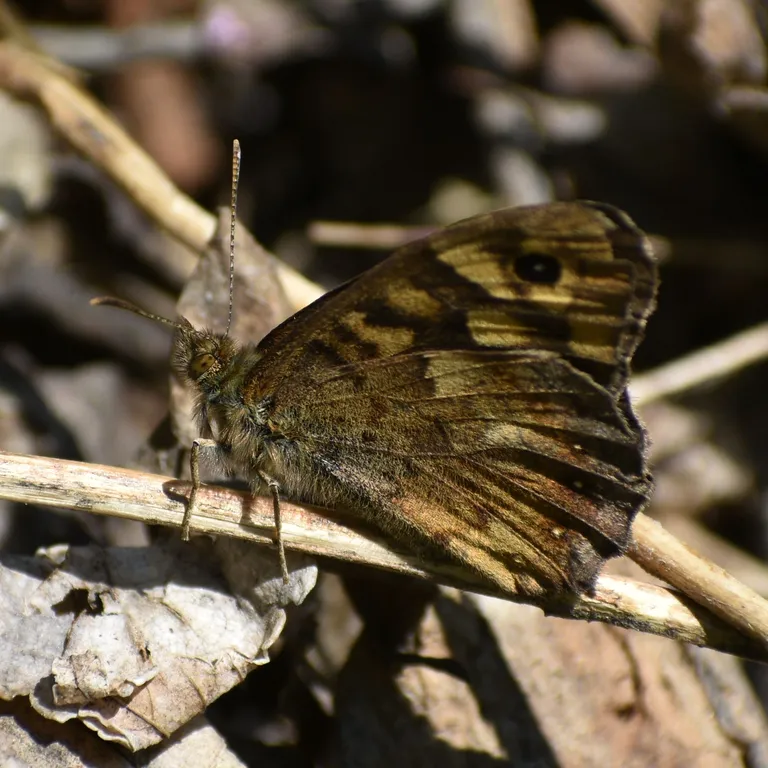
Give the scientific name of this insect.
Pararge aegeria
